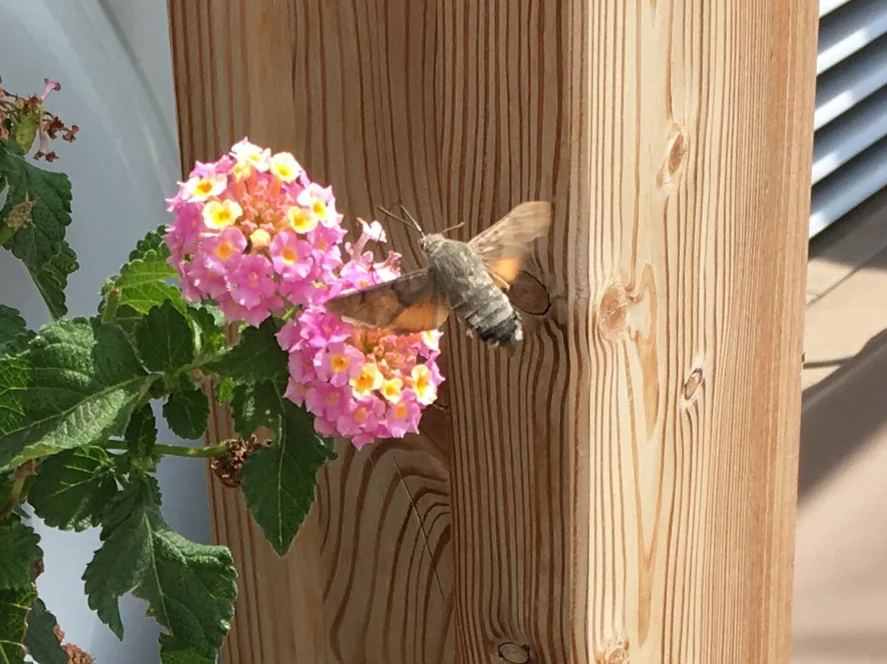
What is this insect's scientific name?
Macroglossum stellatarum
